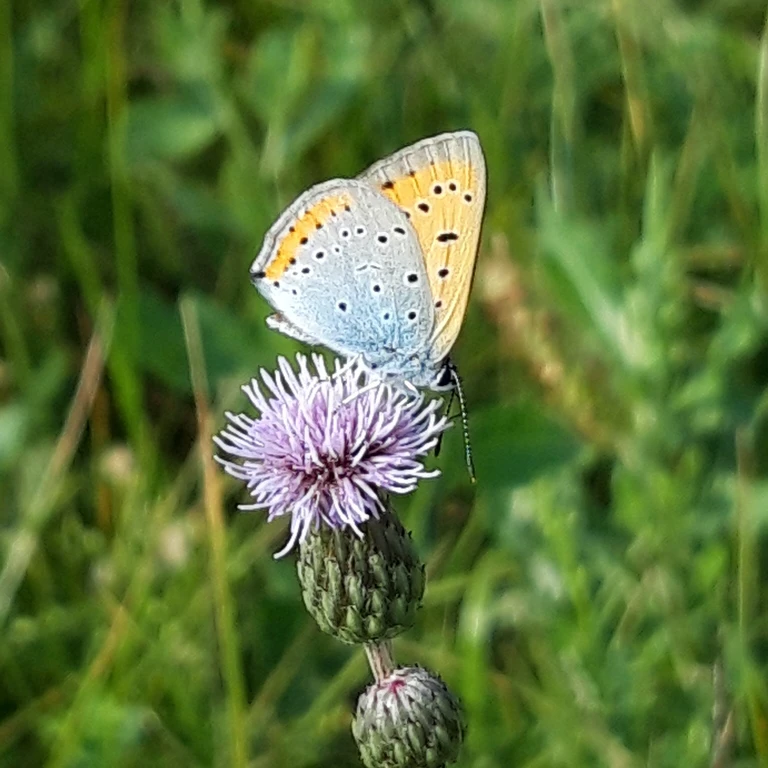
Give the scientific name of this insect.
Lycaena dispar
